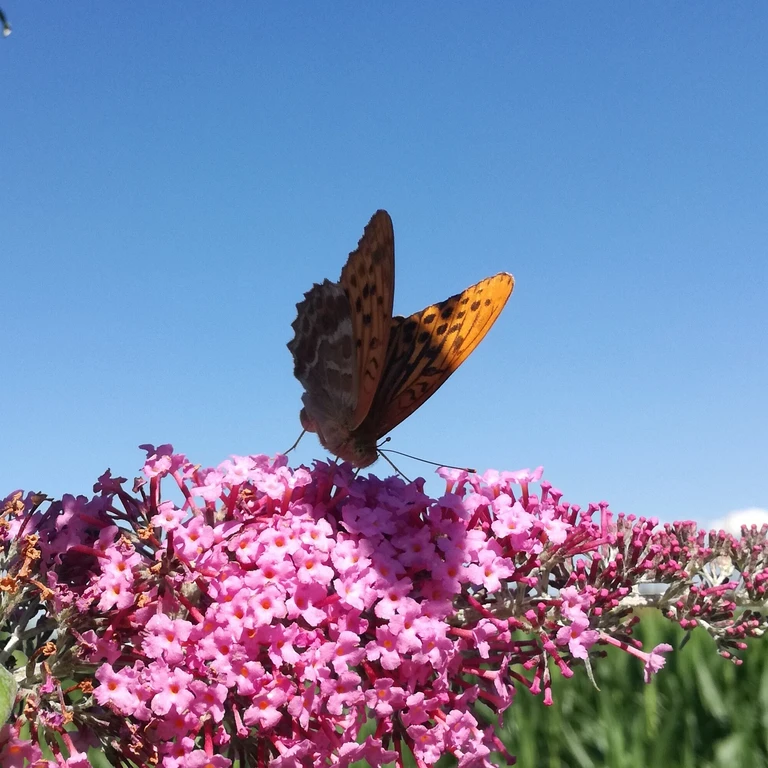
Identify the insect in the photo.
Argynnis paphia
